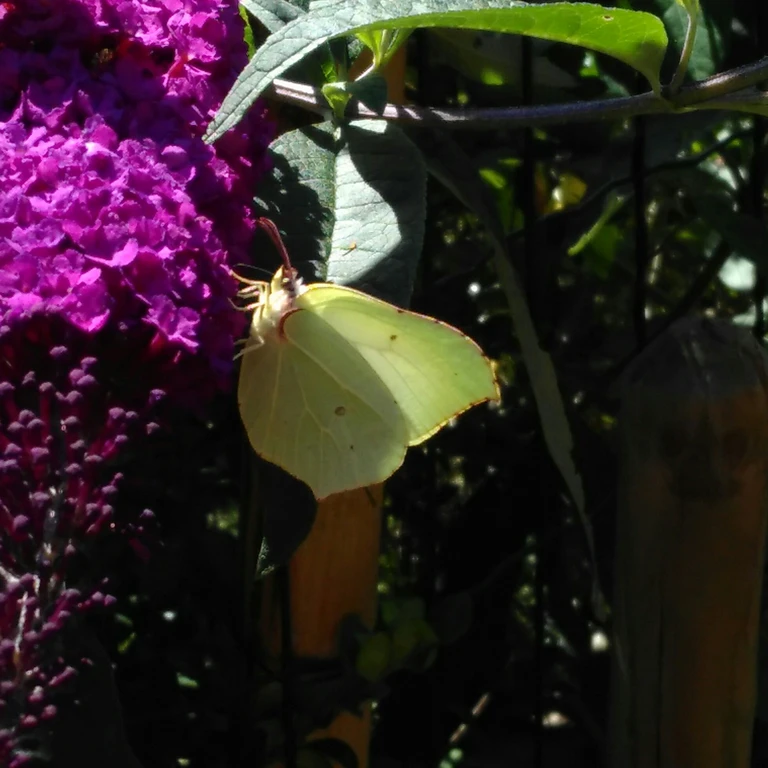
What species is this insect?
Gonepteryx rhamni
